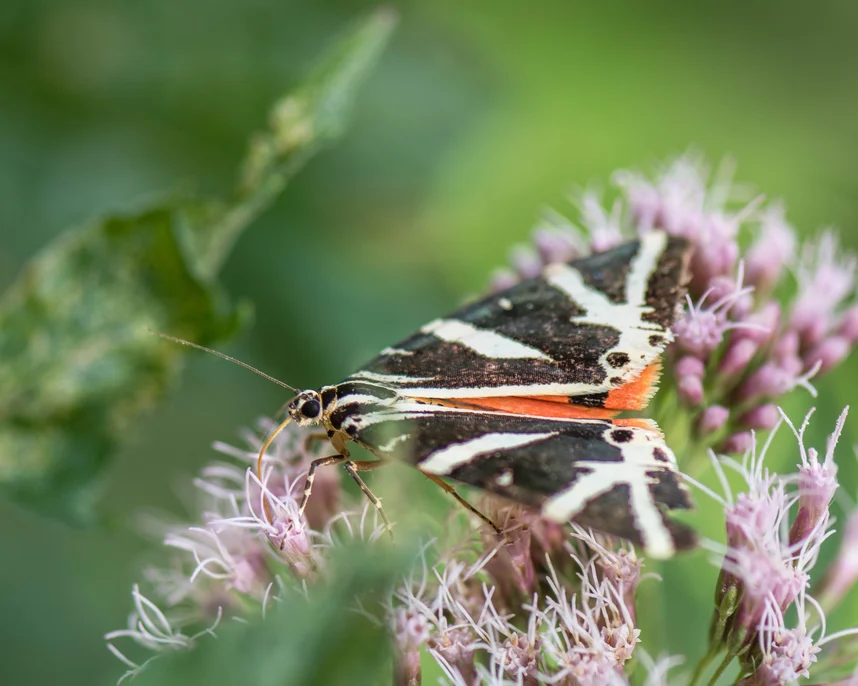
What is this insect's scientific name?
Euplagia quadripunctaria
